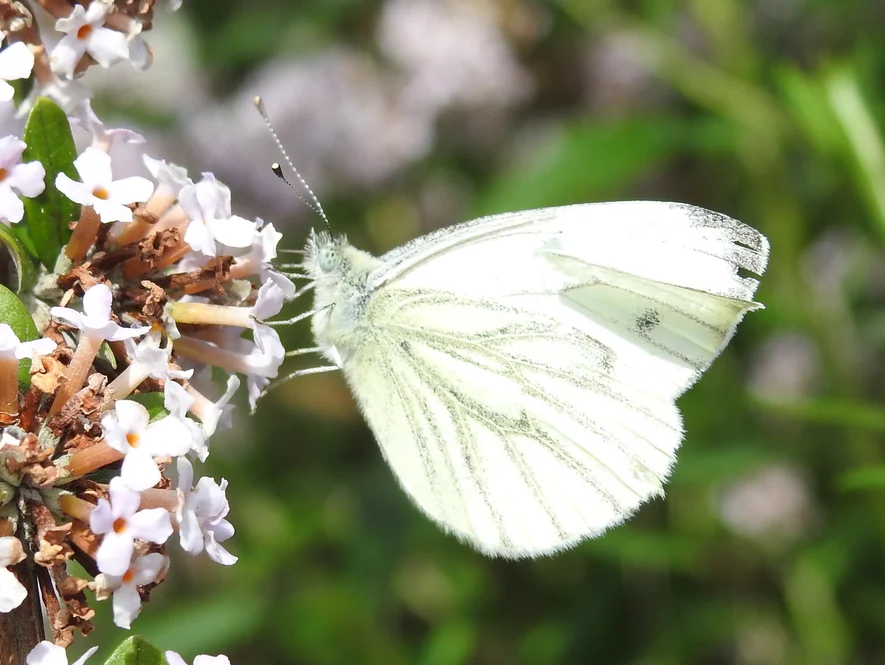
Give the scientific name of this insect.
Pieris napi
